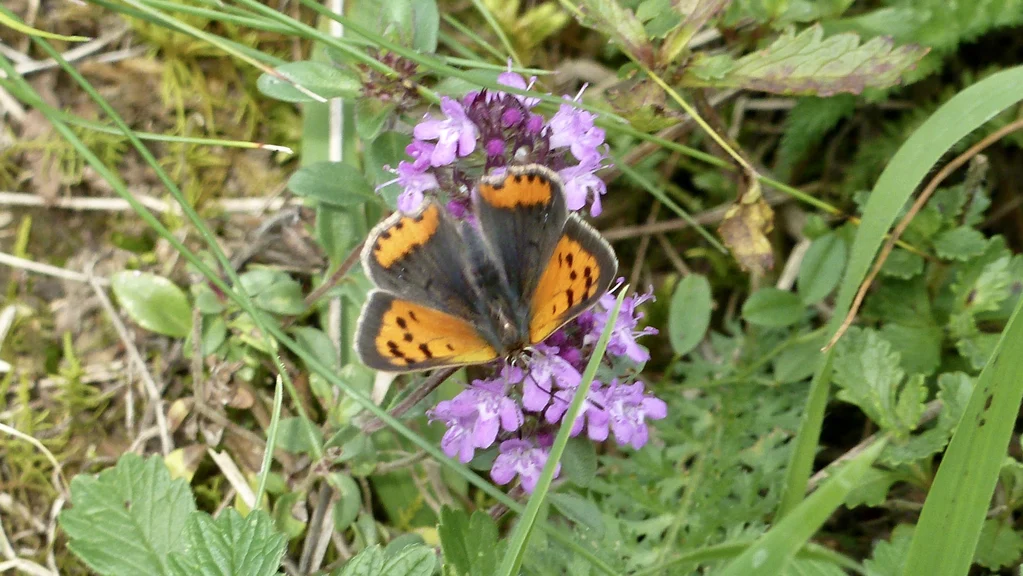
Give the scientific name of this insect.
Lycaena phlaeas
